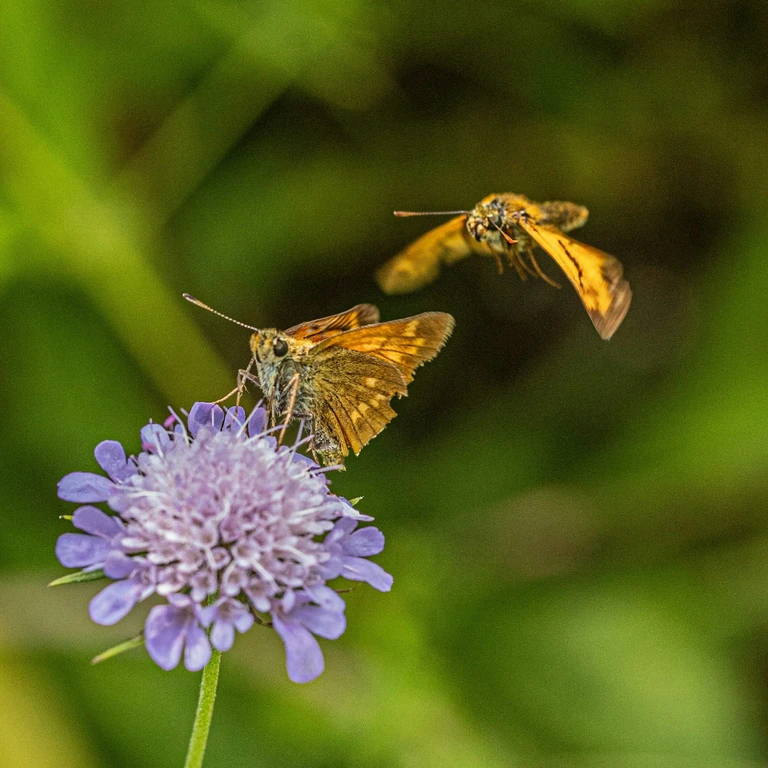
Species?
Ochlodes sylvanus (also Ochlodes venata)
